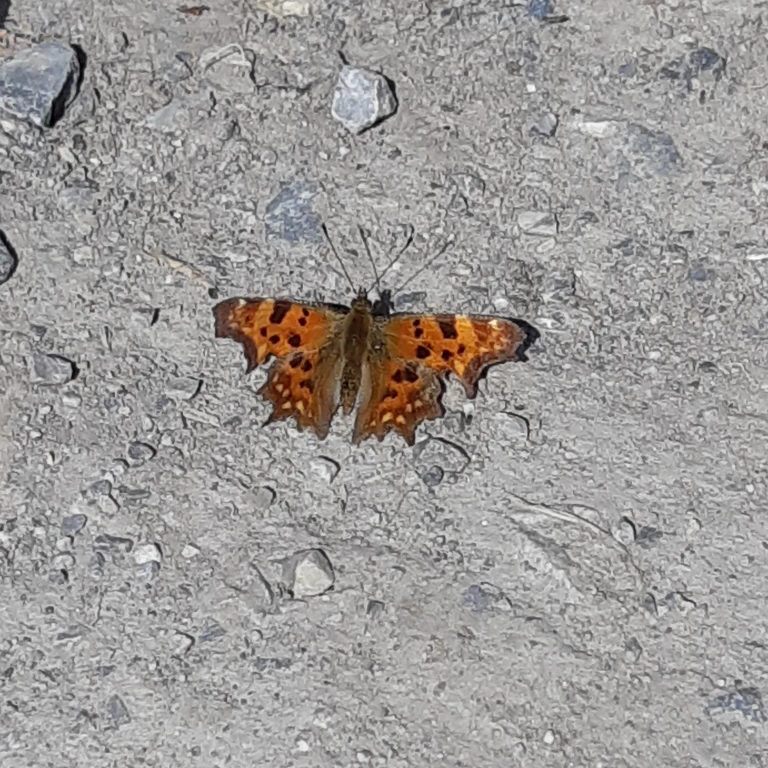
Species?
Polygonia c-album
